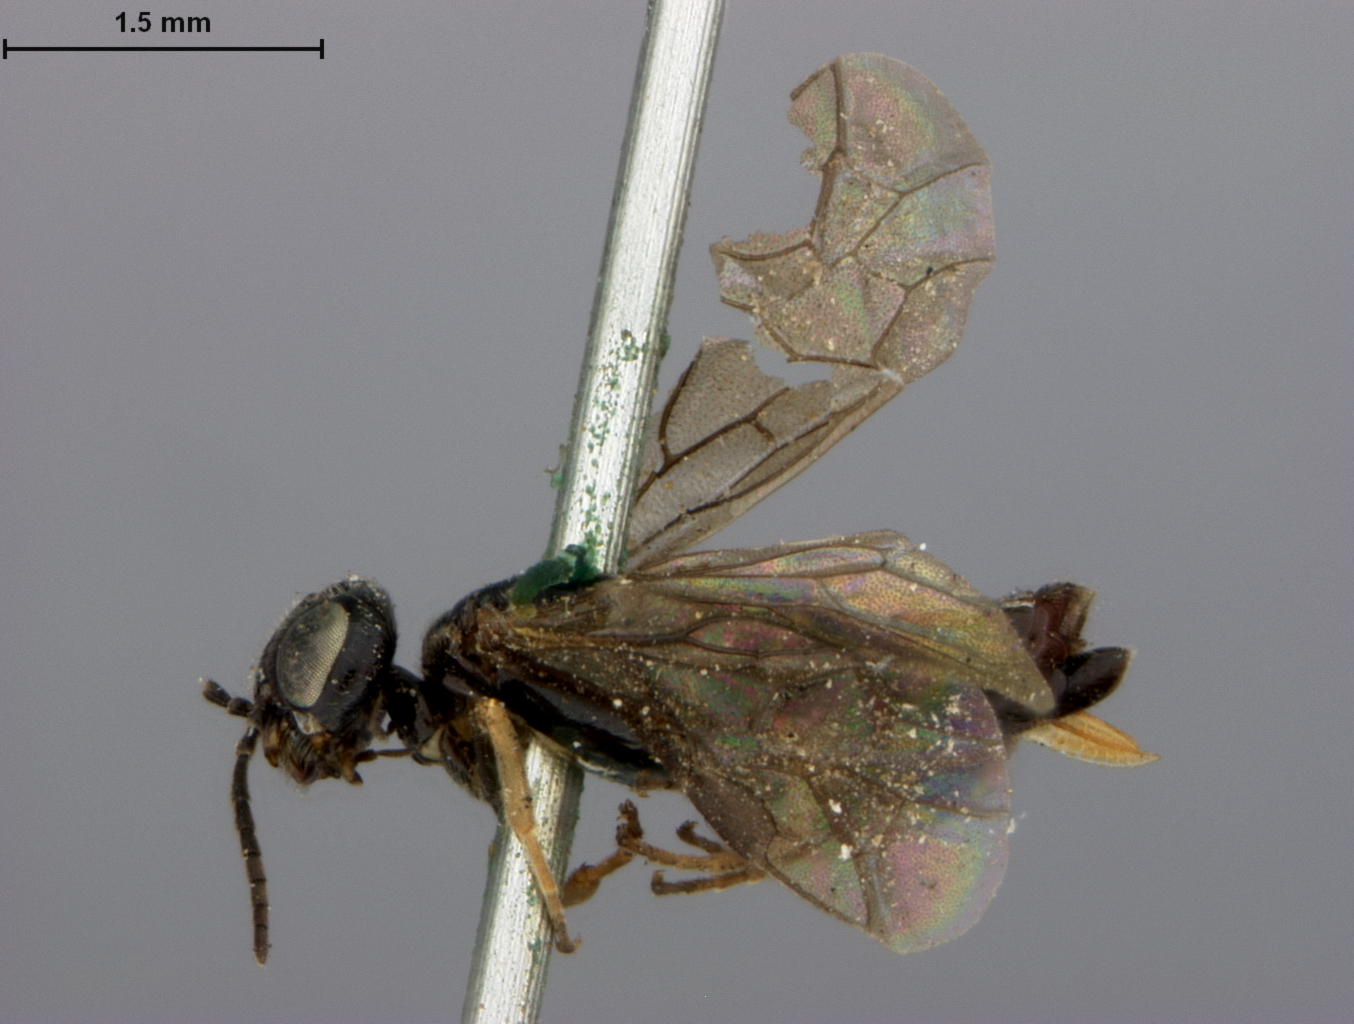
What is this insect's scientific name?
Parabates inspiratus
